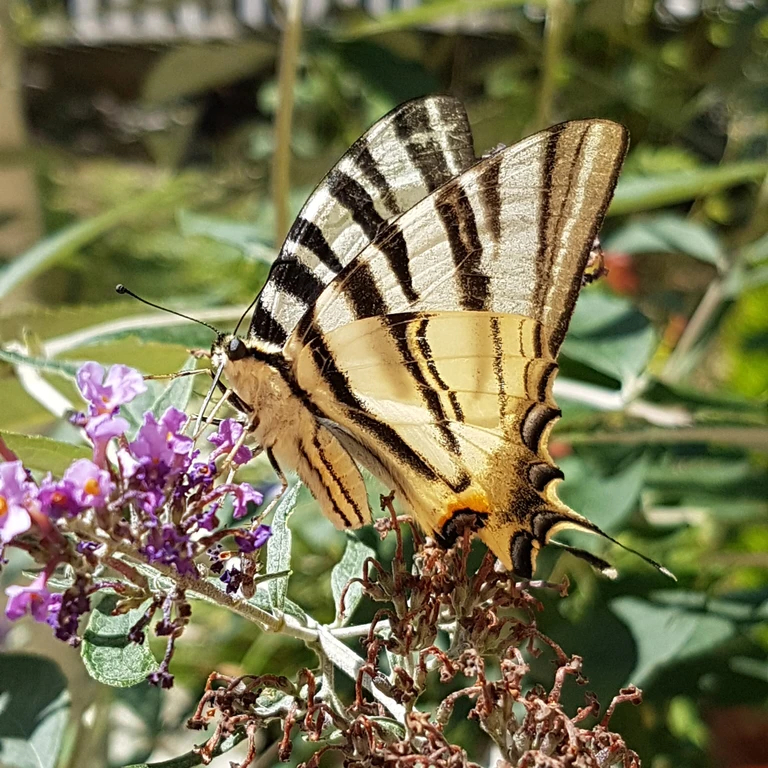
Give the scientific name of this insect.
Iphiclides podalirius
